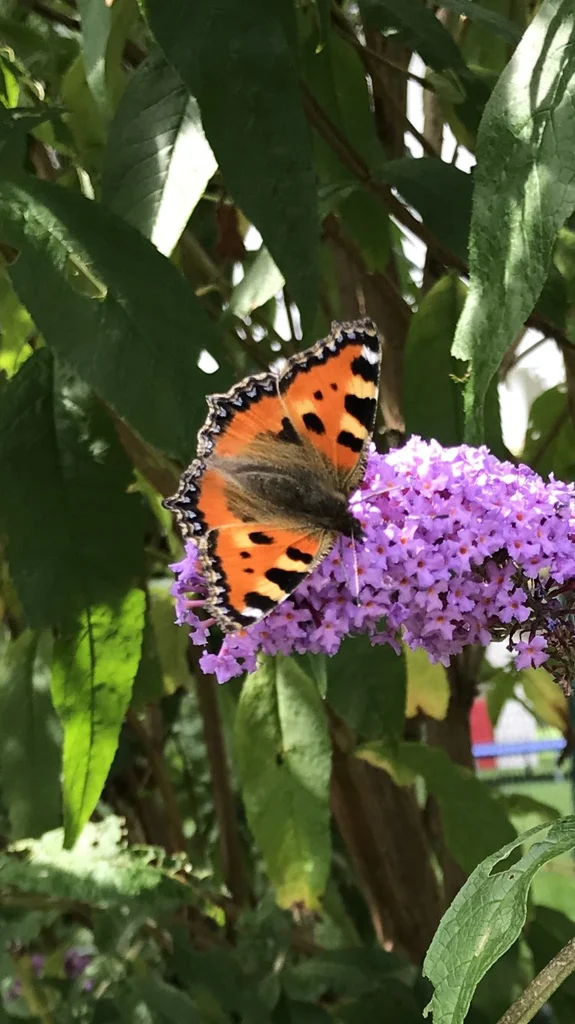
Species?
Aglais urticae
